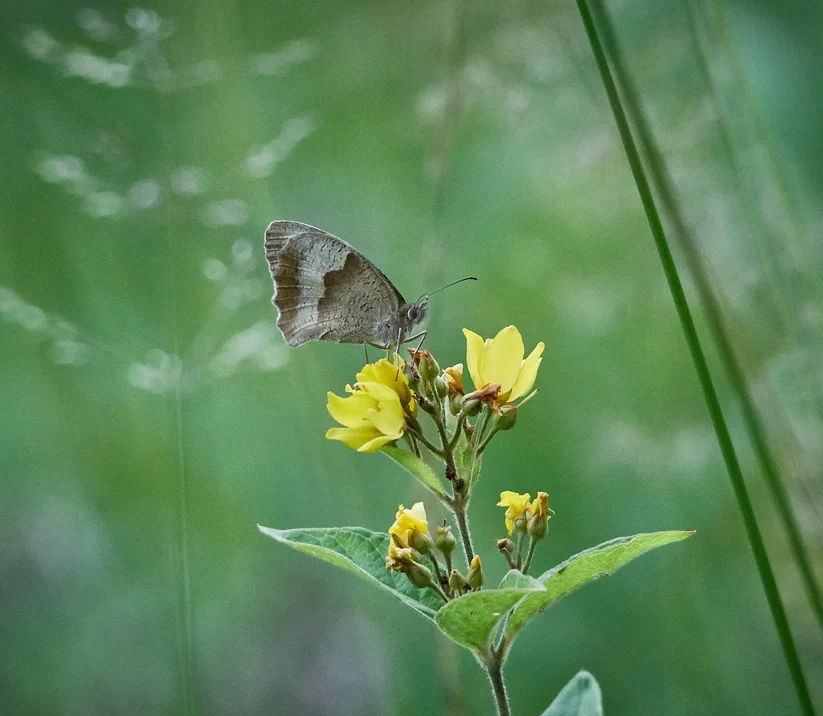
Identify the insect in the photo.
Maniola jurtina
